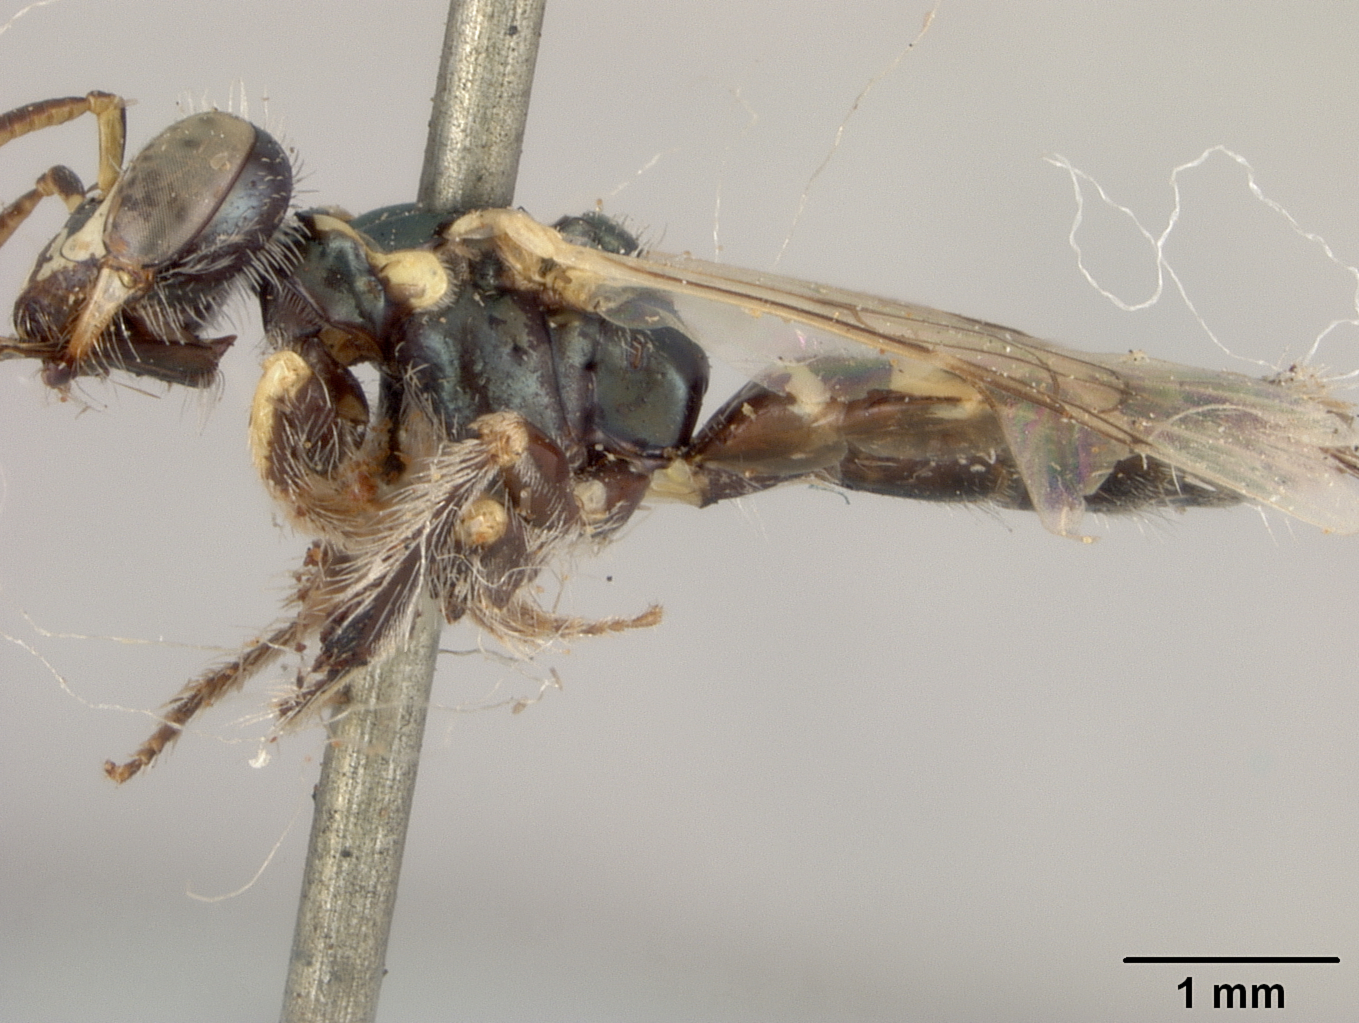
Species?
Perdita senecionis
